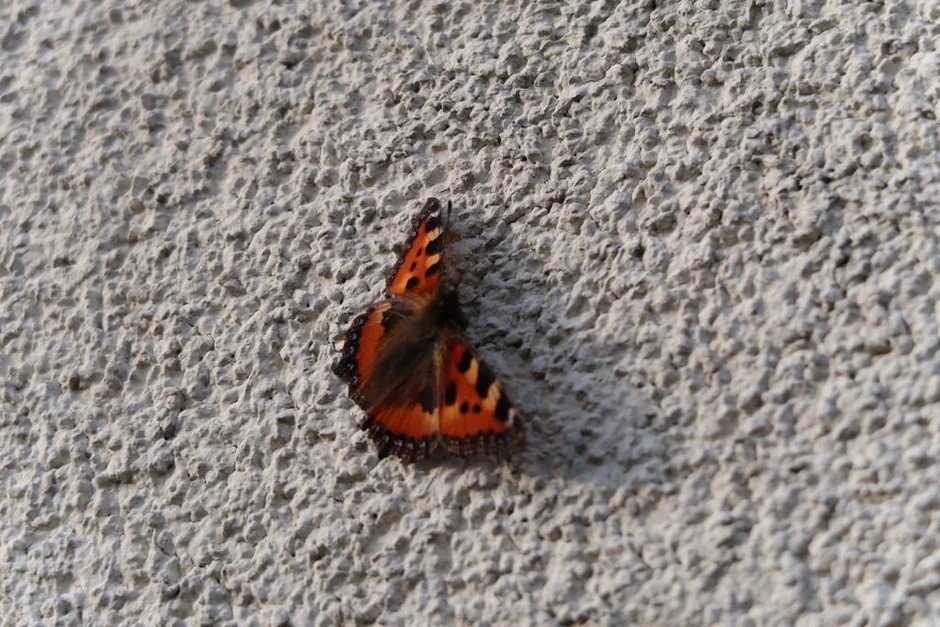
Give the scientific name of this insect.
Aglais urticae
